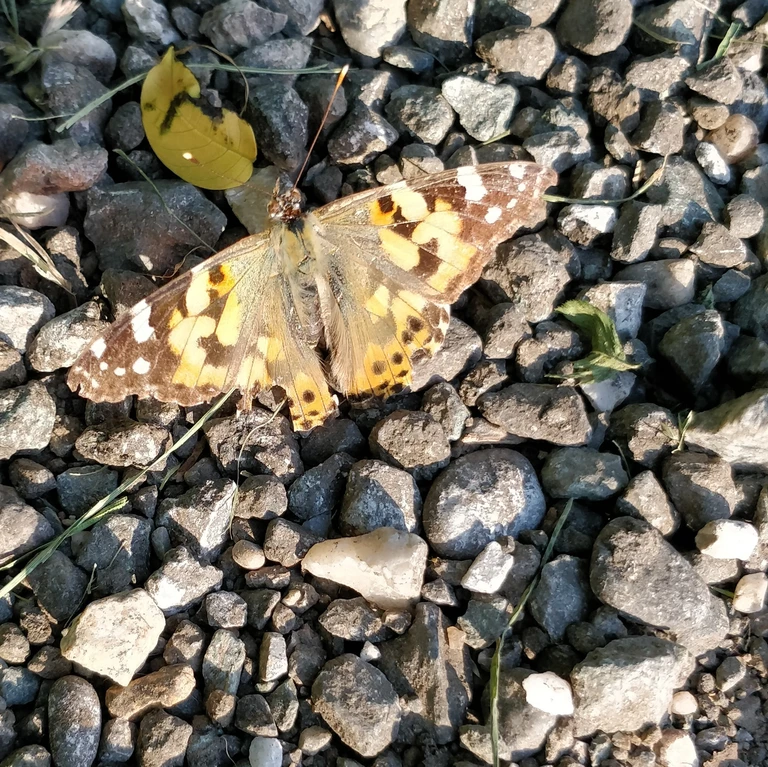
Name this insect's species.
Vanessa cardui
